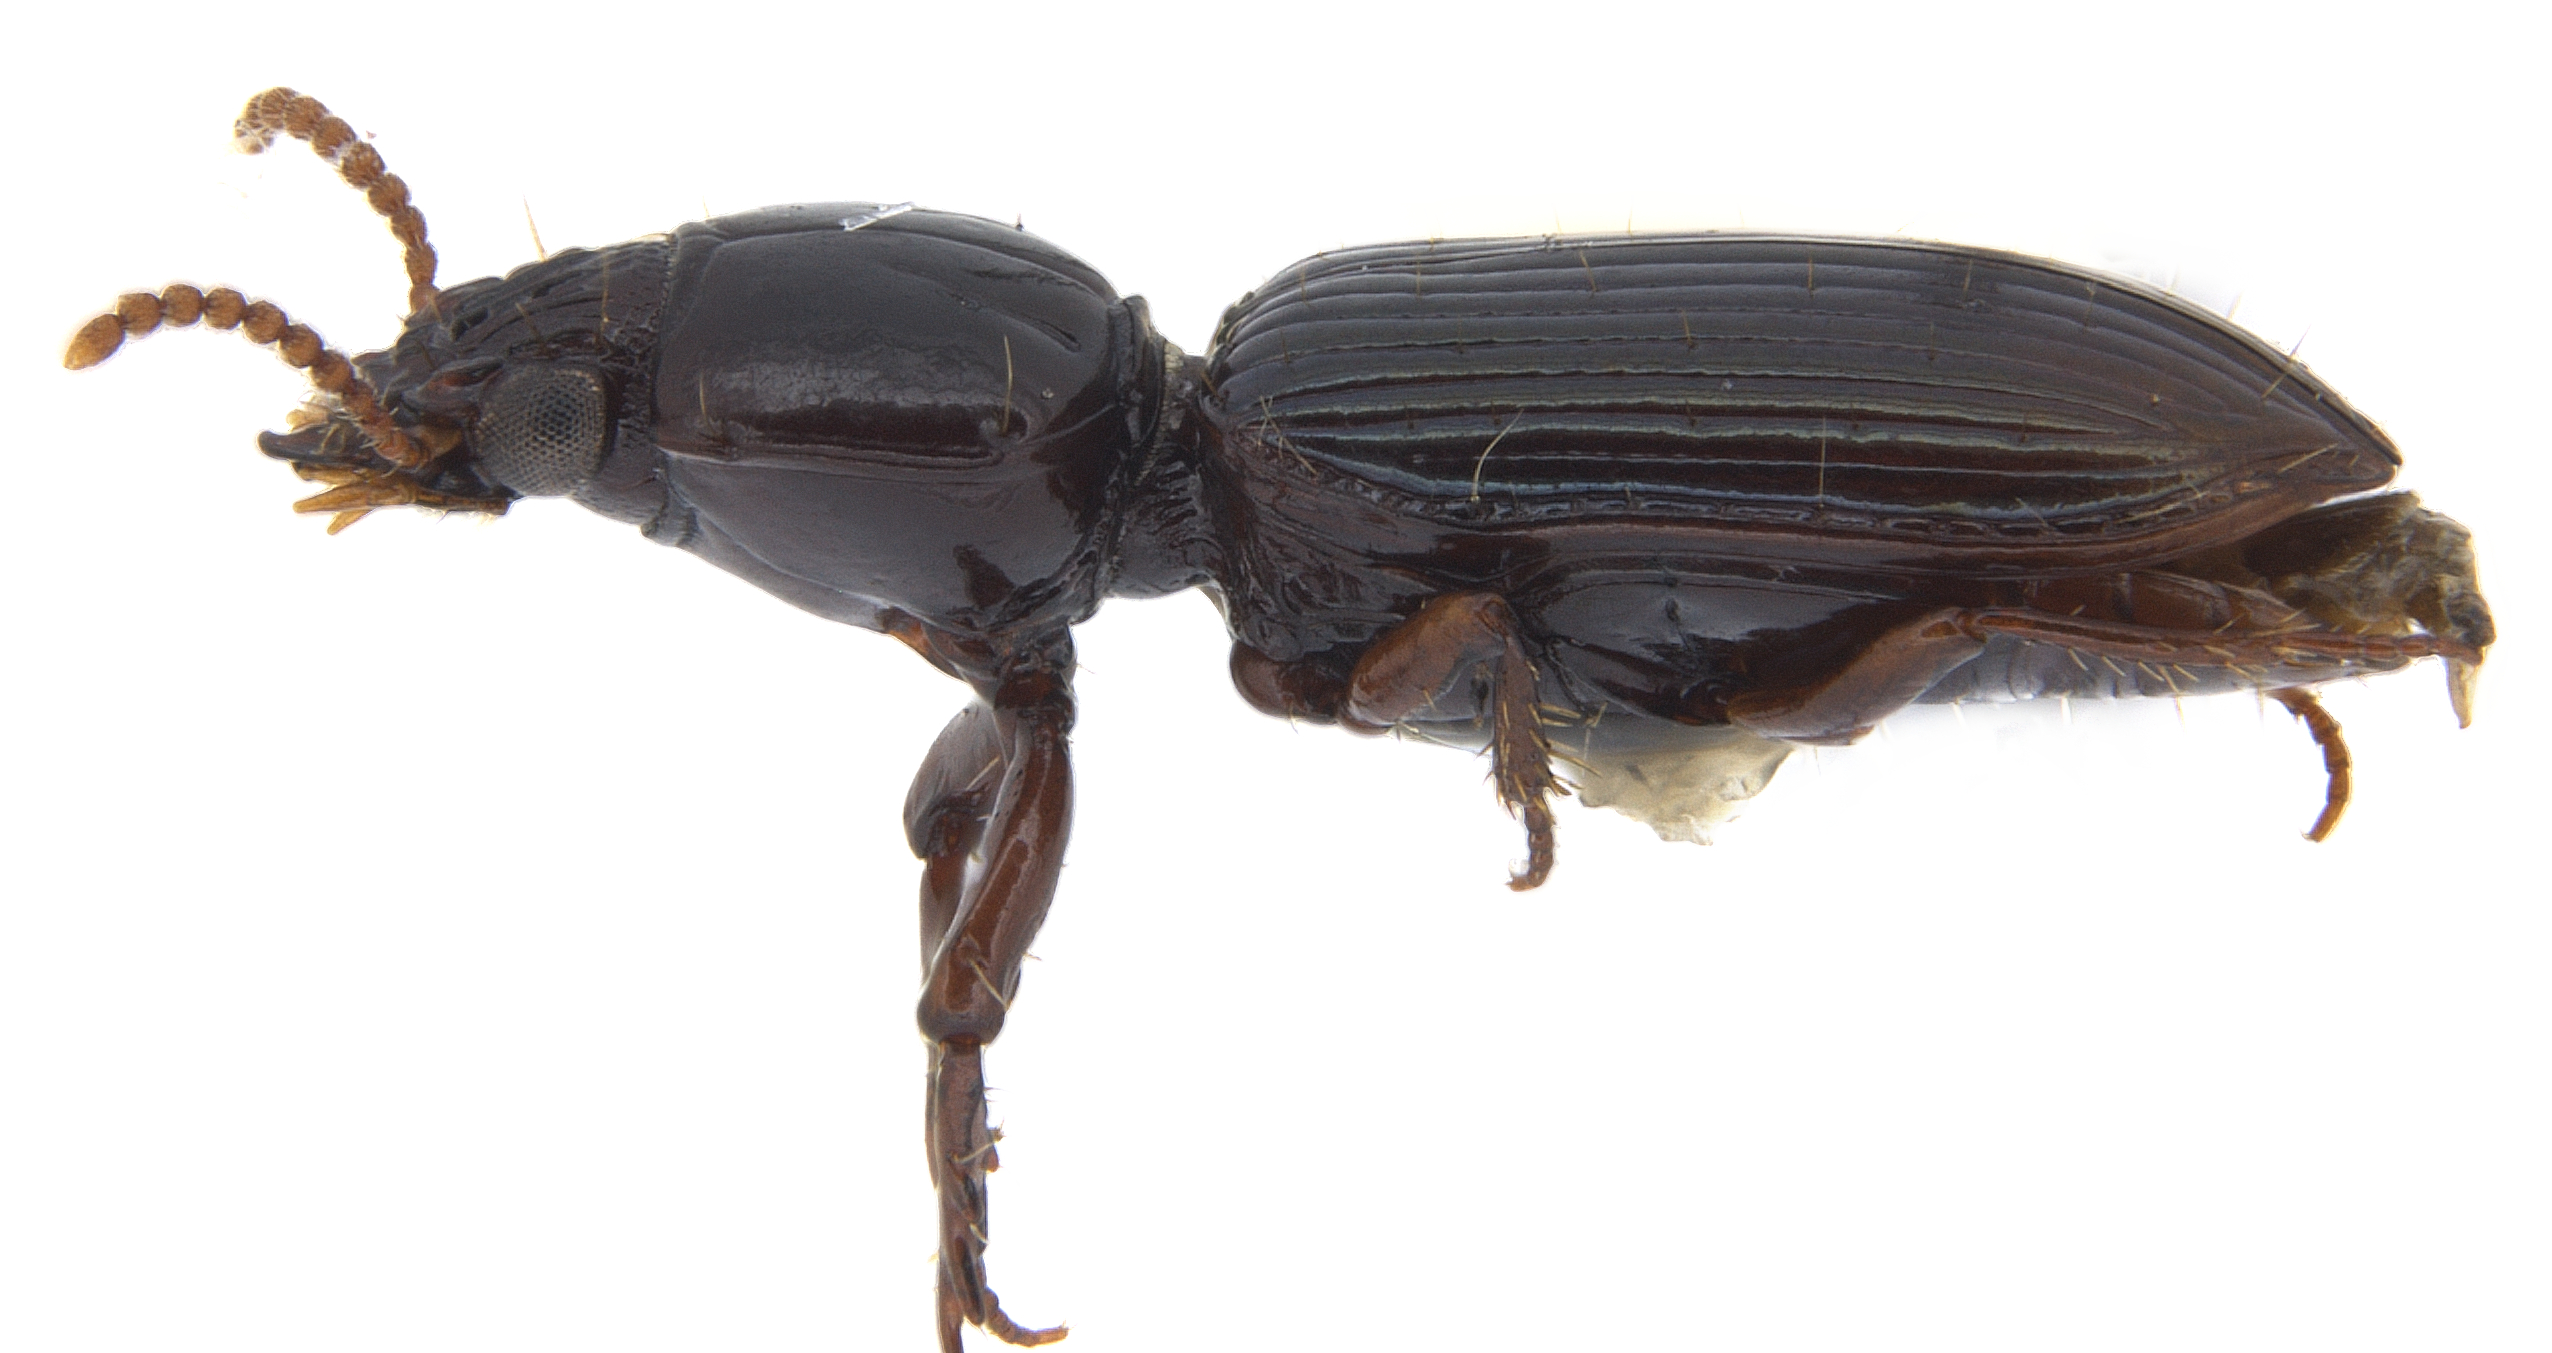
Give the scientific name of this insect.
Schizogenius auripennis
